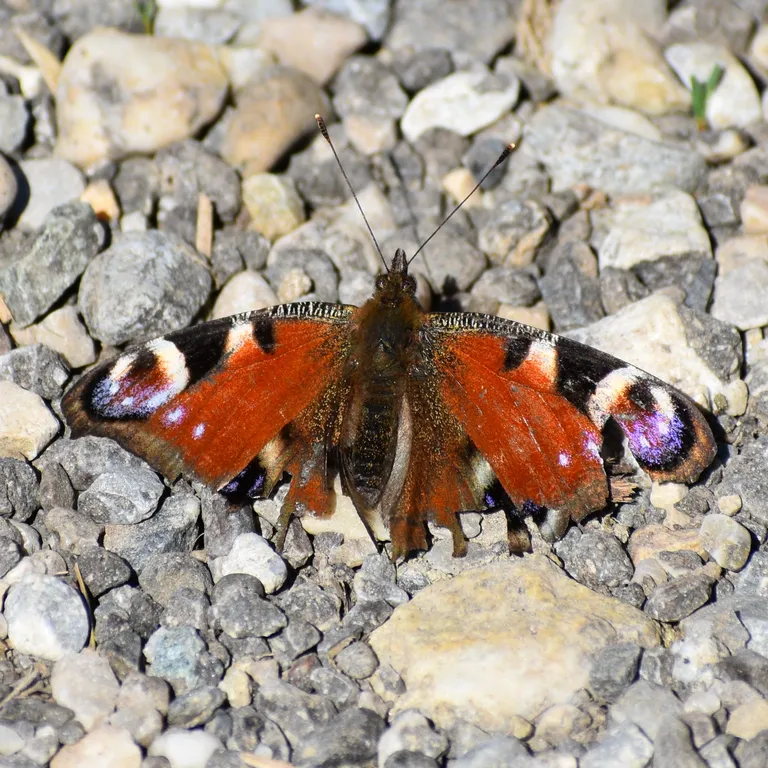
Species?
Aglais io
